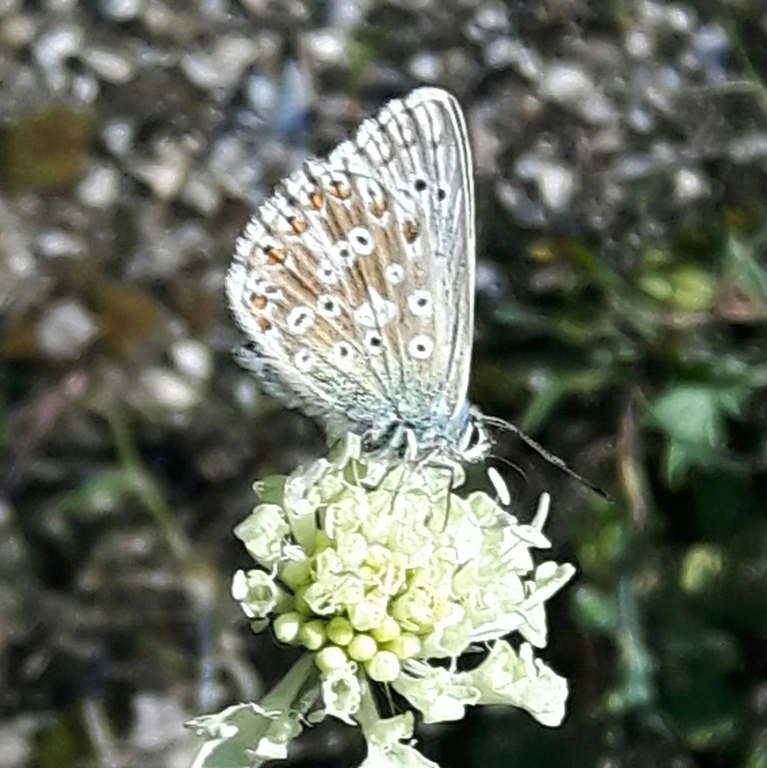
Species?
Lysandra coridon
